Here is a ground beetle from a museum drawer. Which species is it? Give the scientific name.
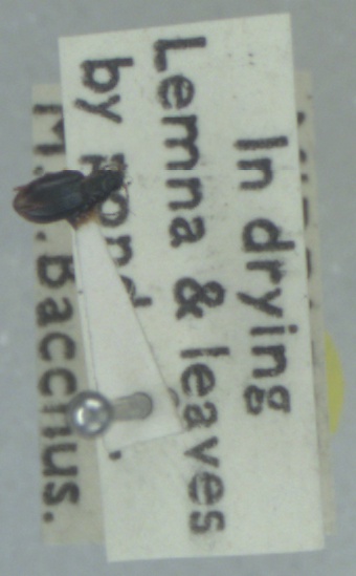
Bembidion clarkei
